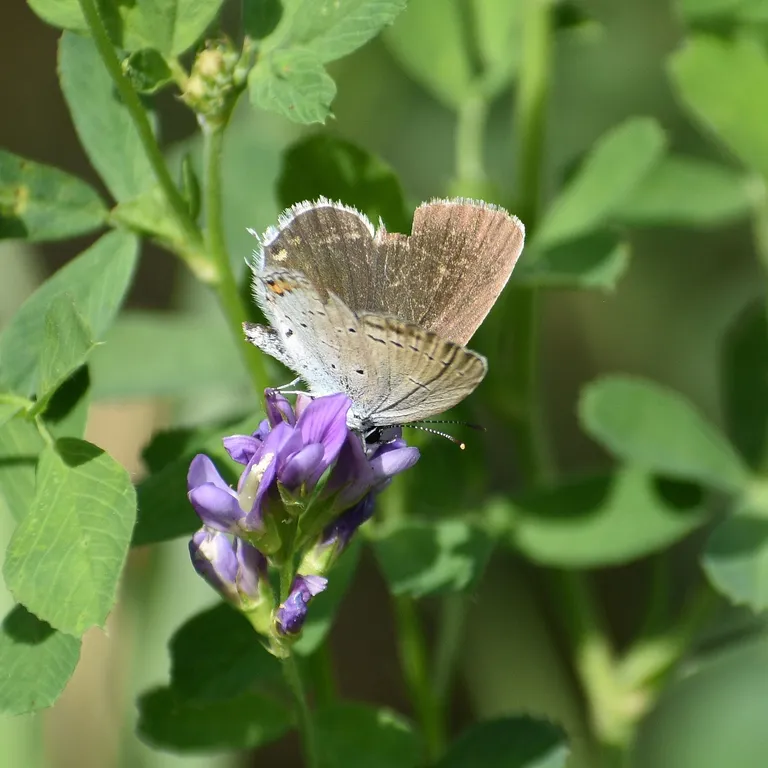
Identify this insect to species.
Cupido argiades (also Elkalyce argiades)
